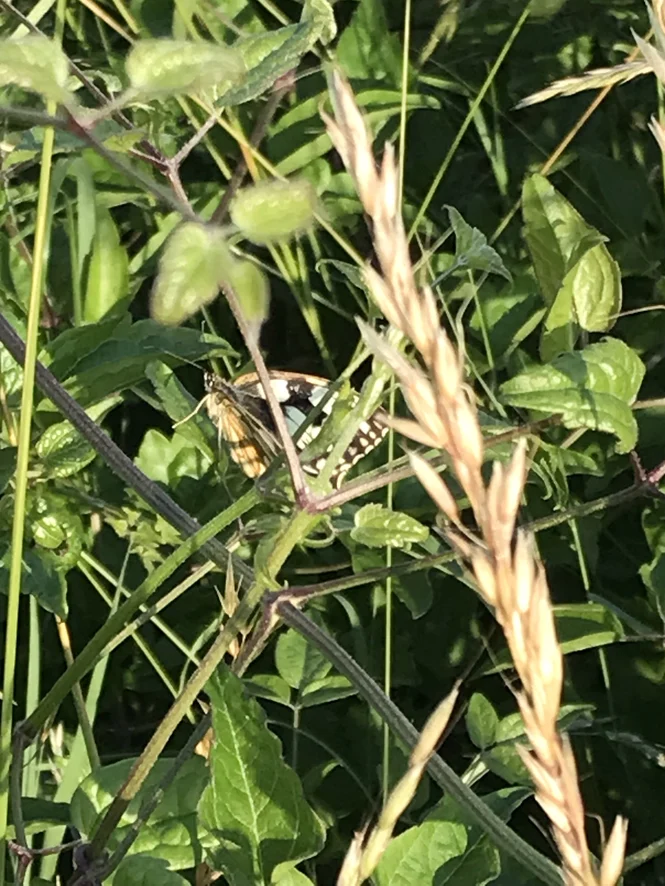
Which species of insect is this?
Melanargia galathea
